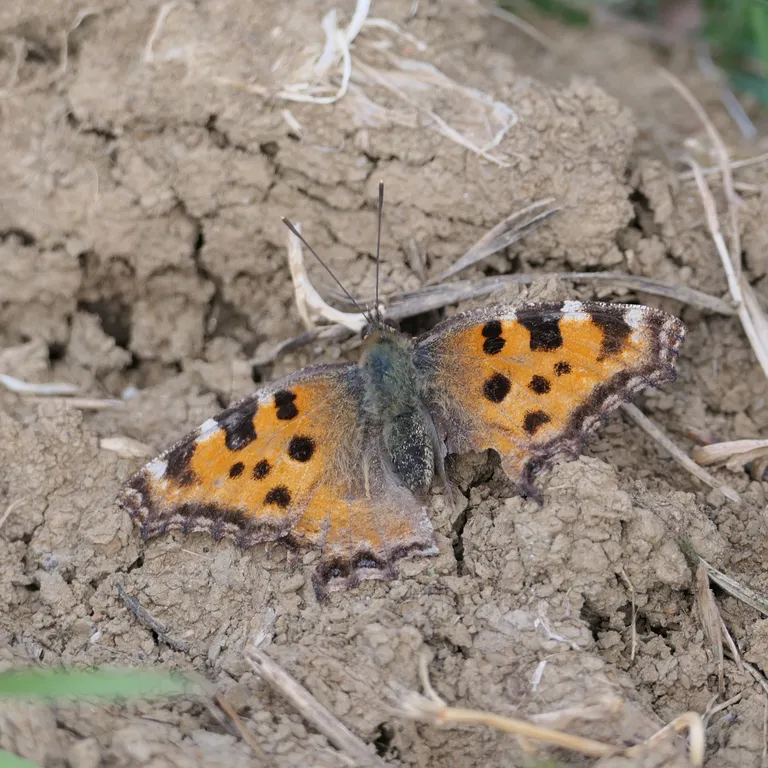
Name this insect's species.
Nymphalis polychloros
